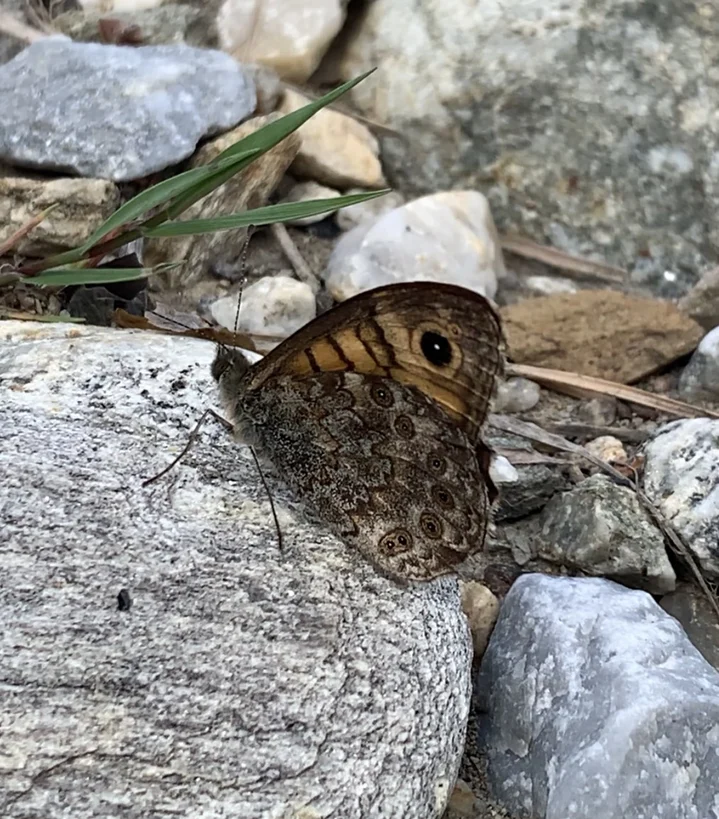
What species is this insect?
Lasiommata megera (also Pararge megera)
